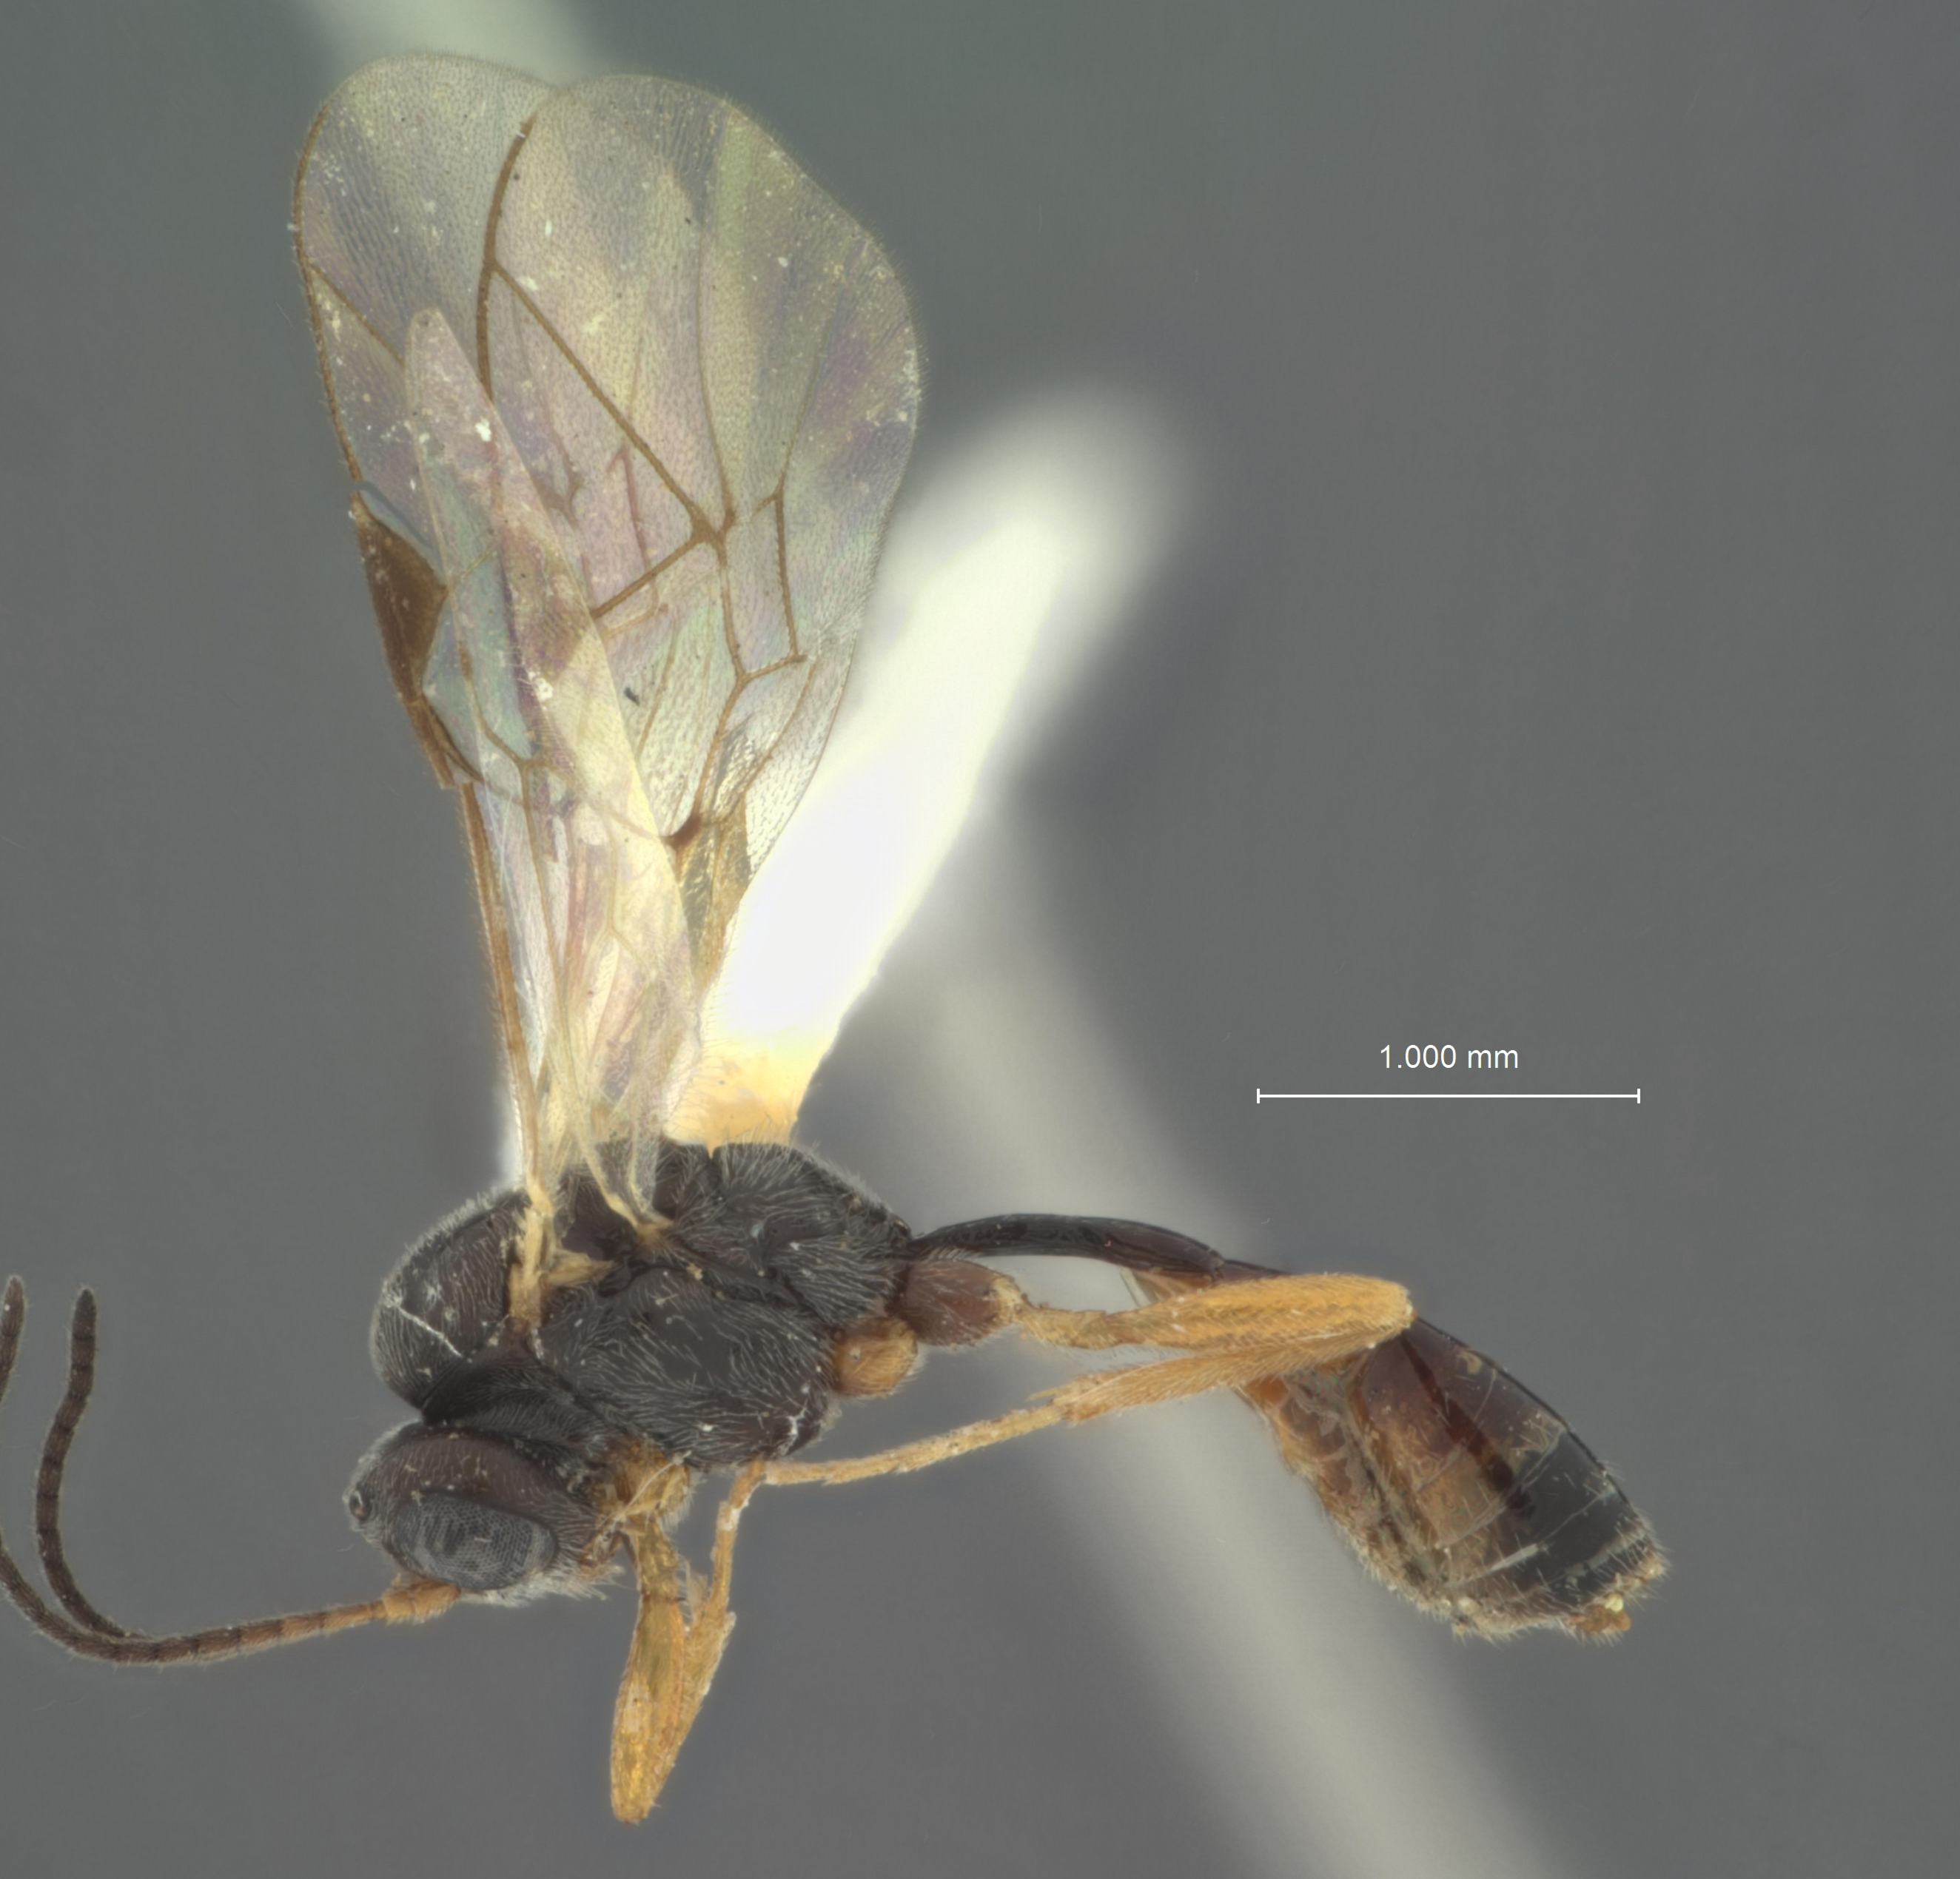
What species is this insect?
Thersilochus montanas
